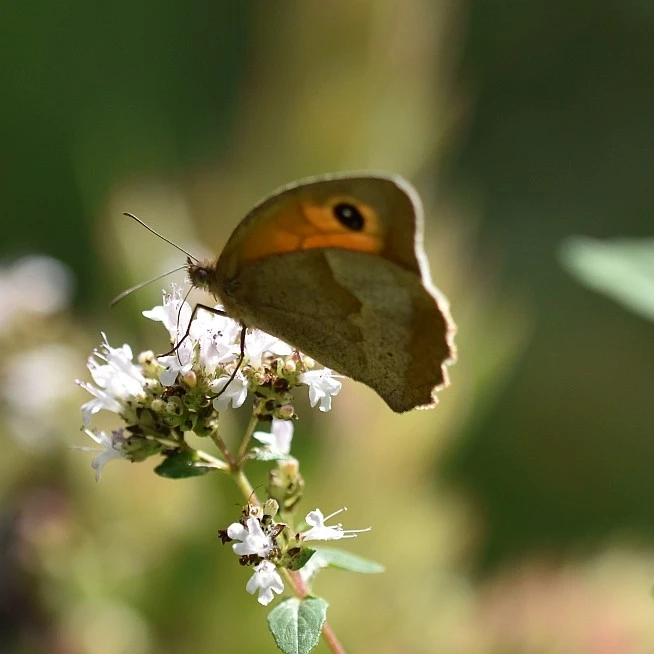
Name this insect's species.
Maniola jurtina
